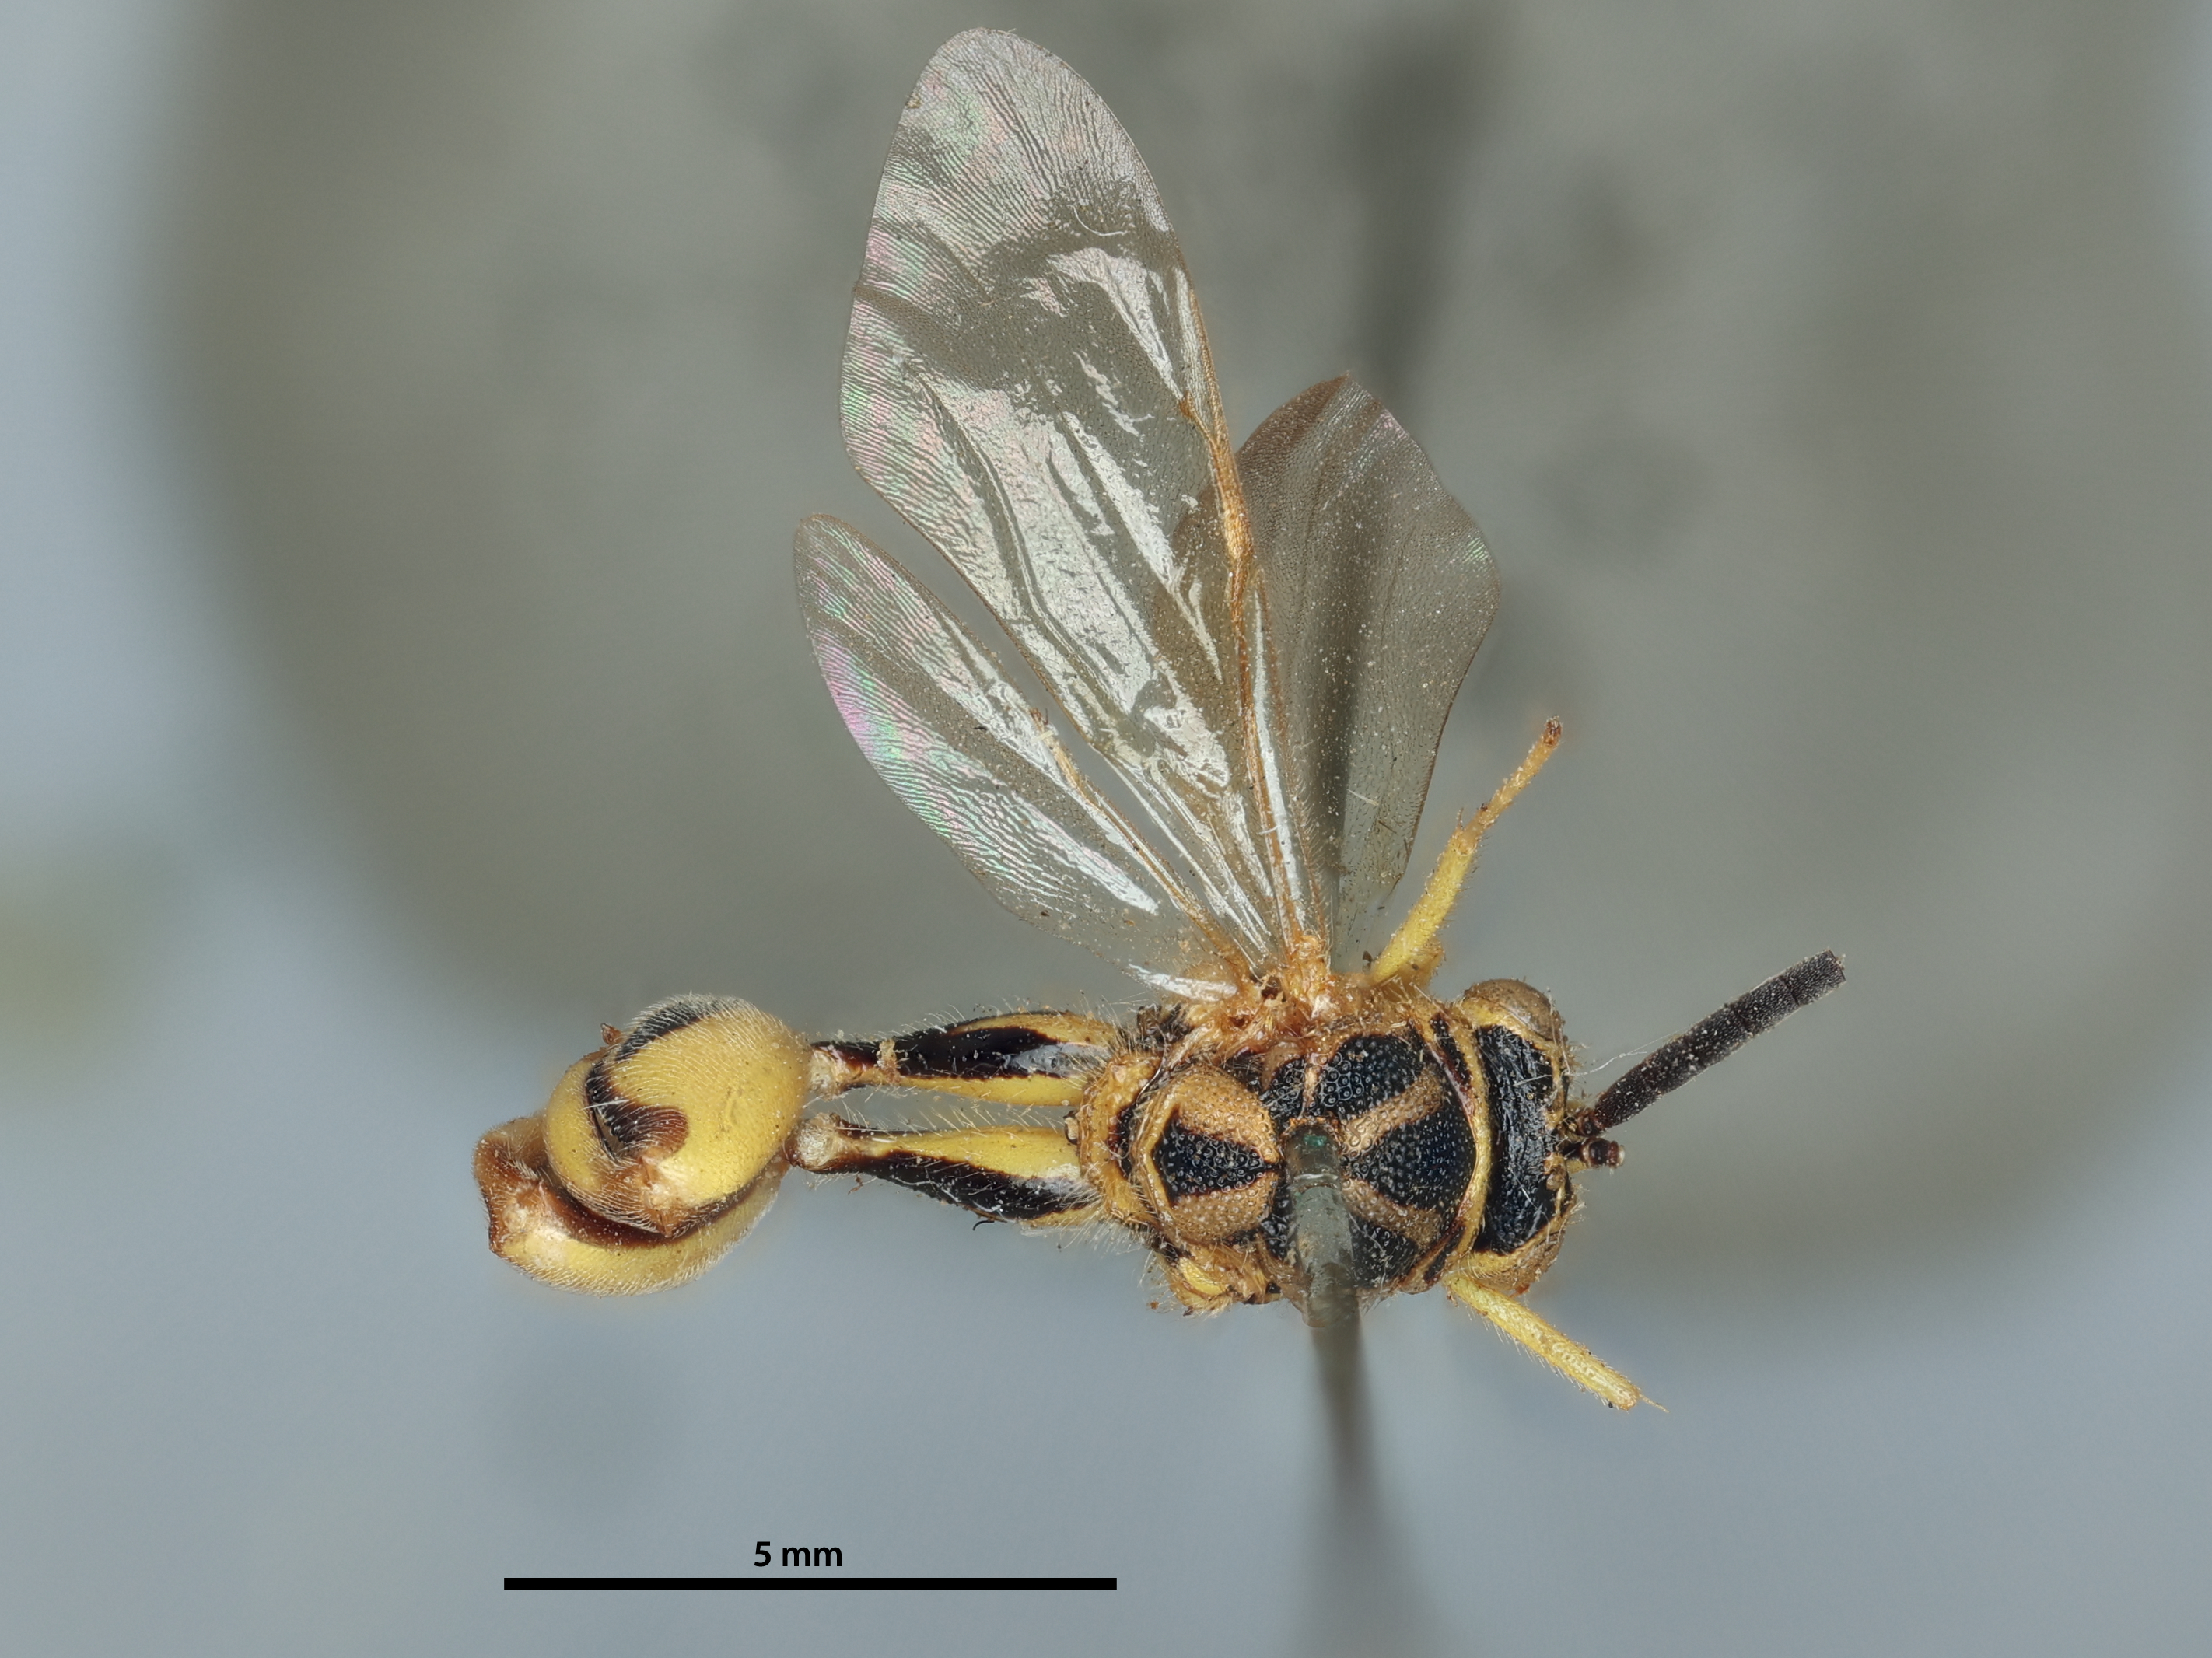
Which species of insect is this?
Spilochalcis virens
